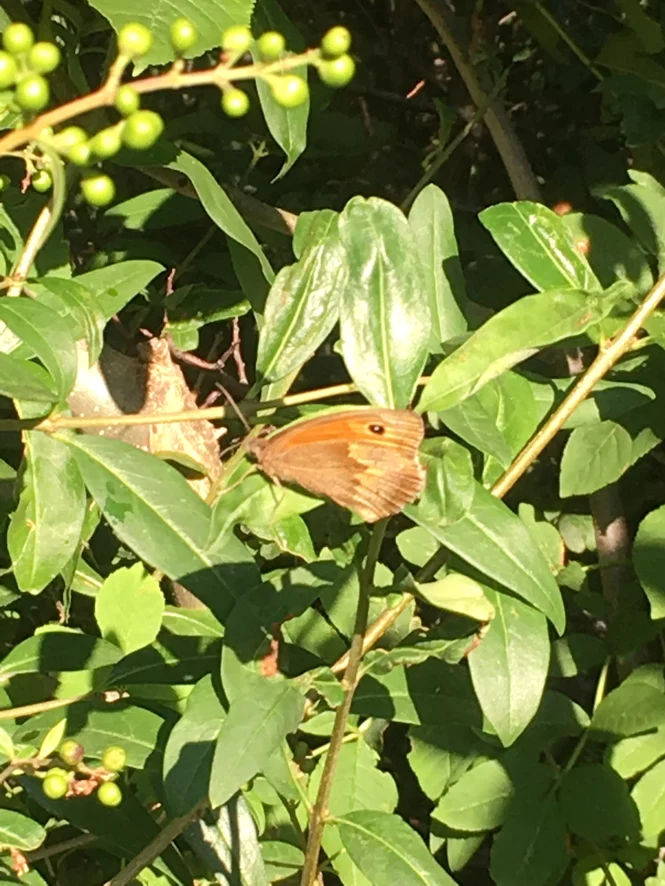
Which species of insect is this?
Maniola jurtina
